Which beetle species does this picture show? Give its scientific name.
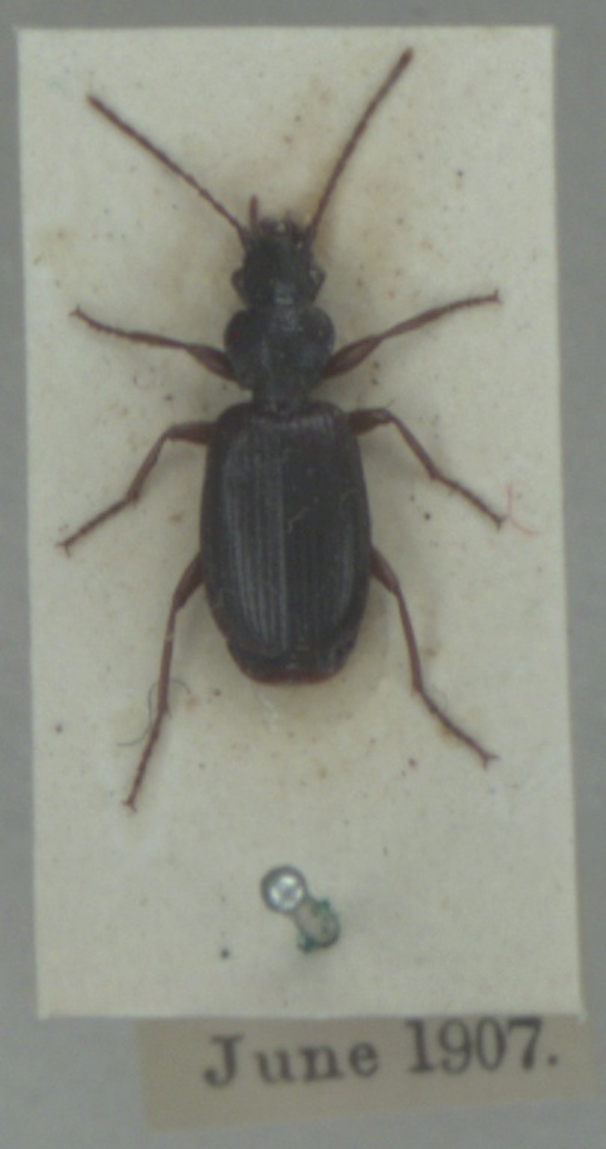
Cymindis vaporariorum
